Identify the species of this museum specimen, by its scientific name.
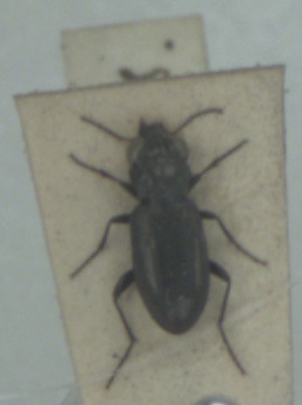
Notiophilus aquaticus
